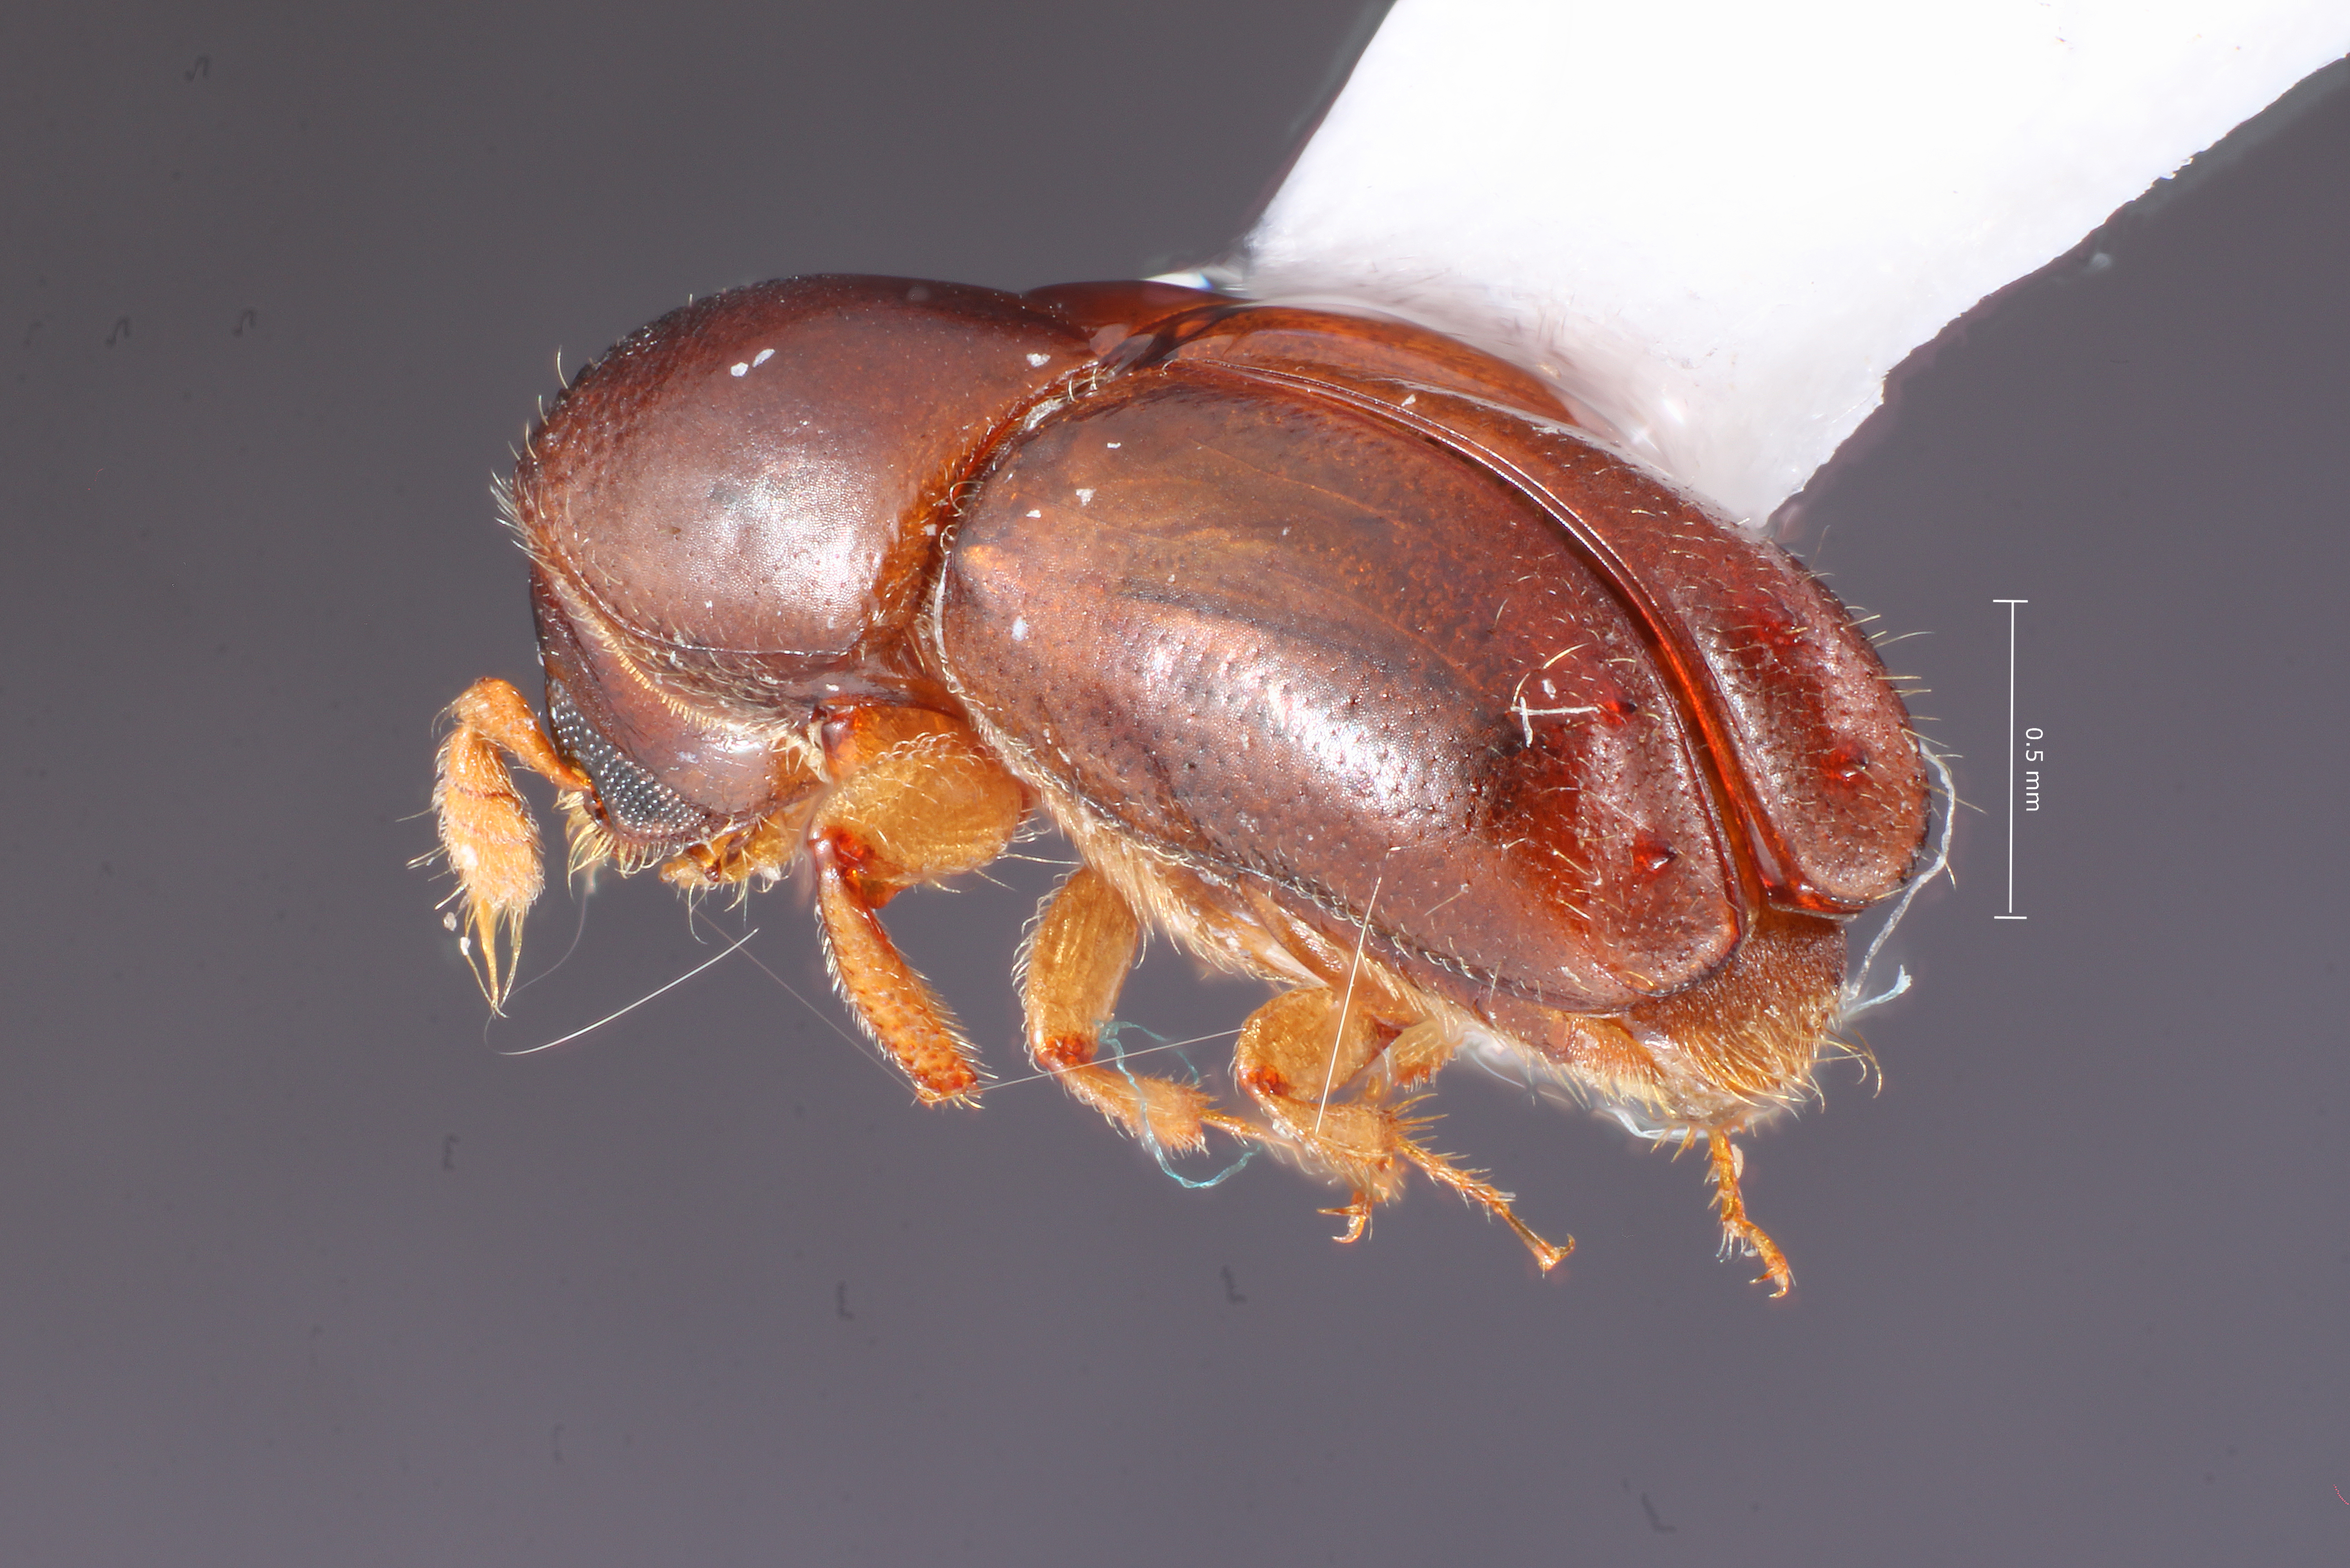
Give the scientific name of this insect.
Monarthrum limulum
